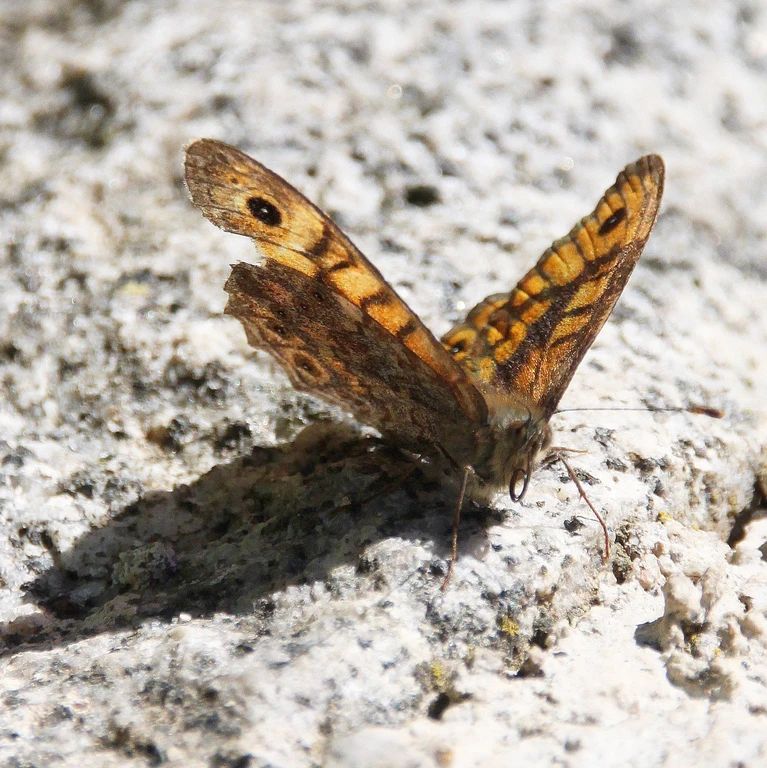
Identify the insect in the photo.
Lasiommata megera (also Pararge megera)
